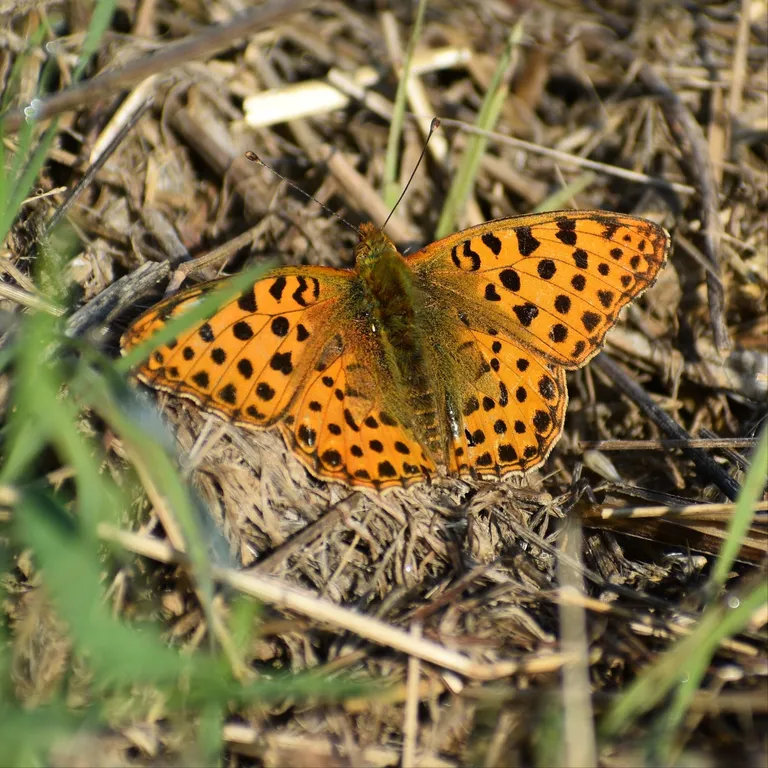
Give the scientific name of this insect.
Issoria lathonia
